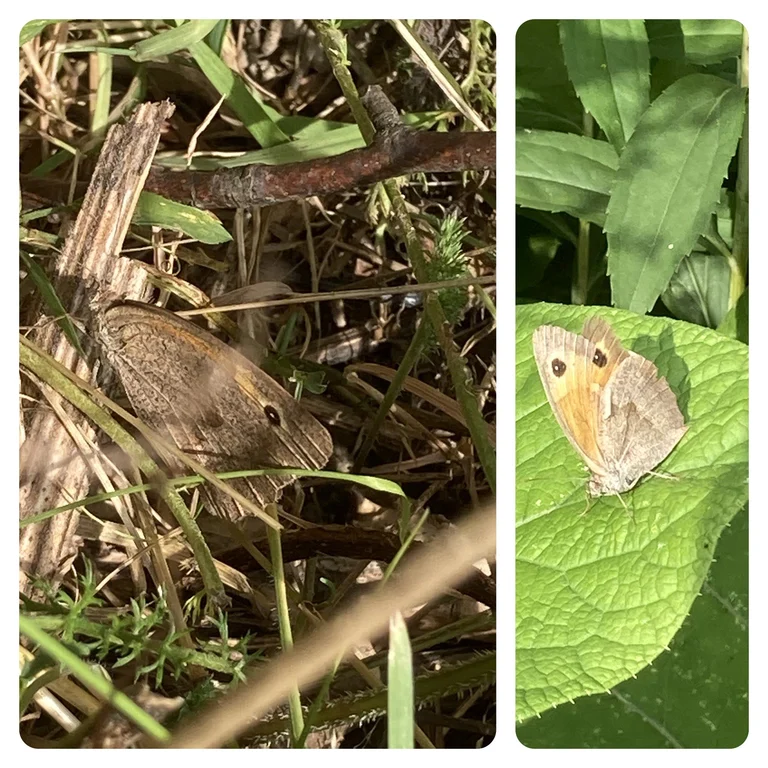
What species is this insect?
Maniola jurtina
